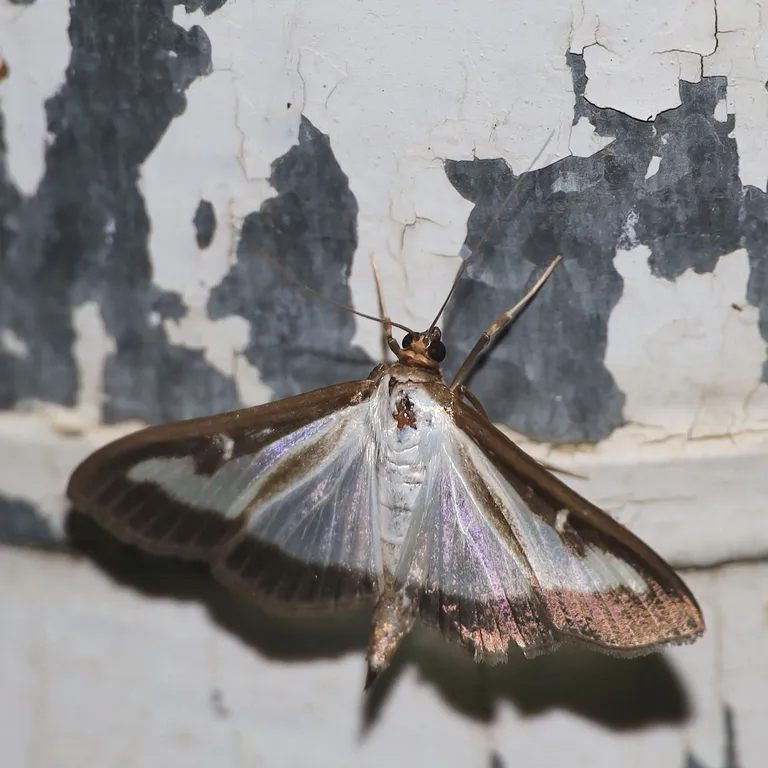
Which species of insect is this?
Cydalima perspectalis
